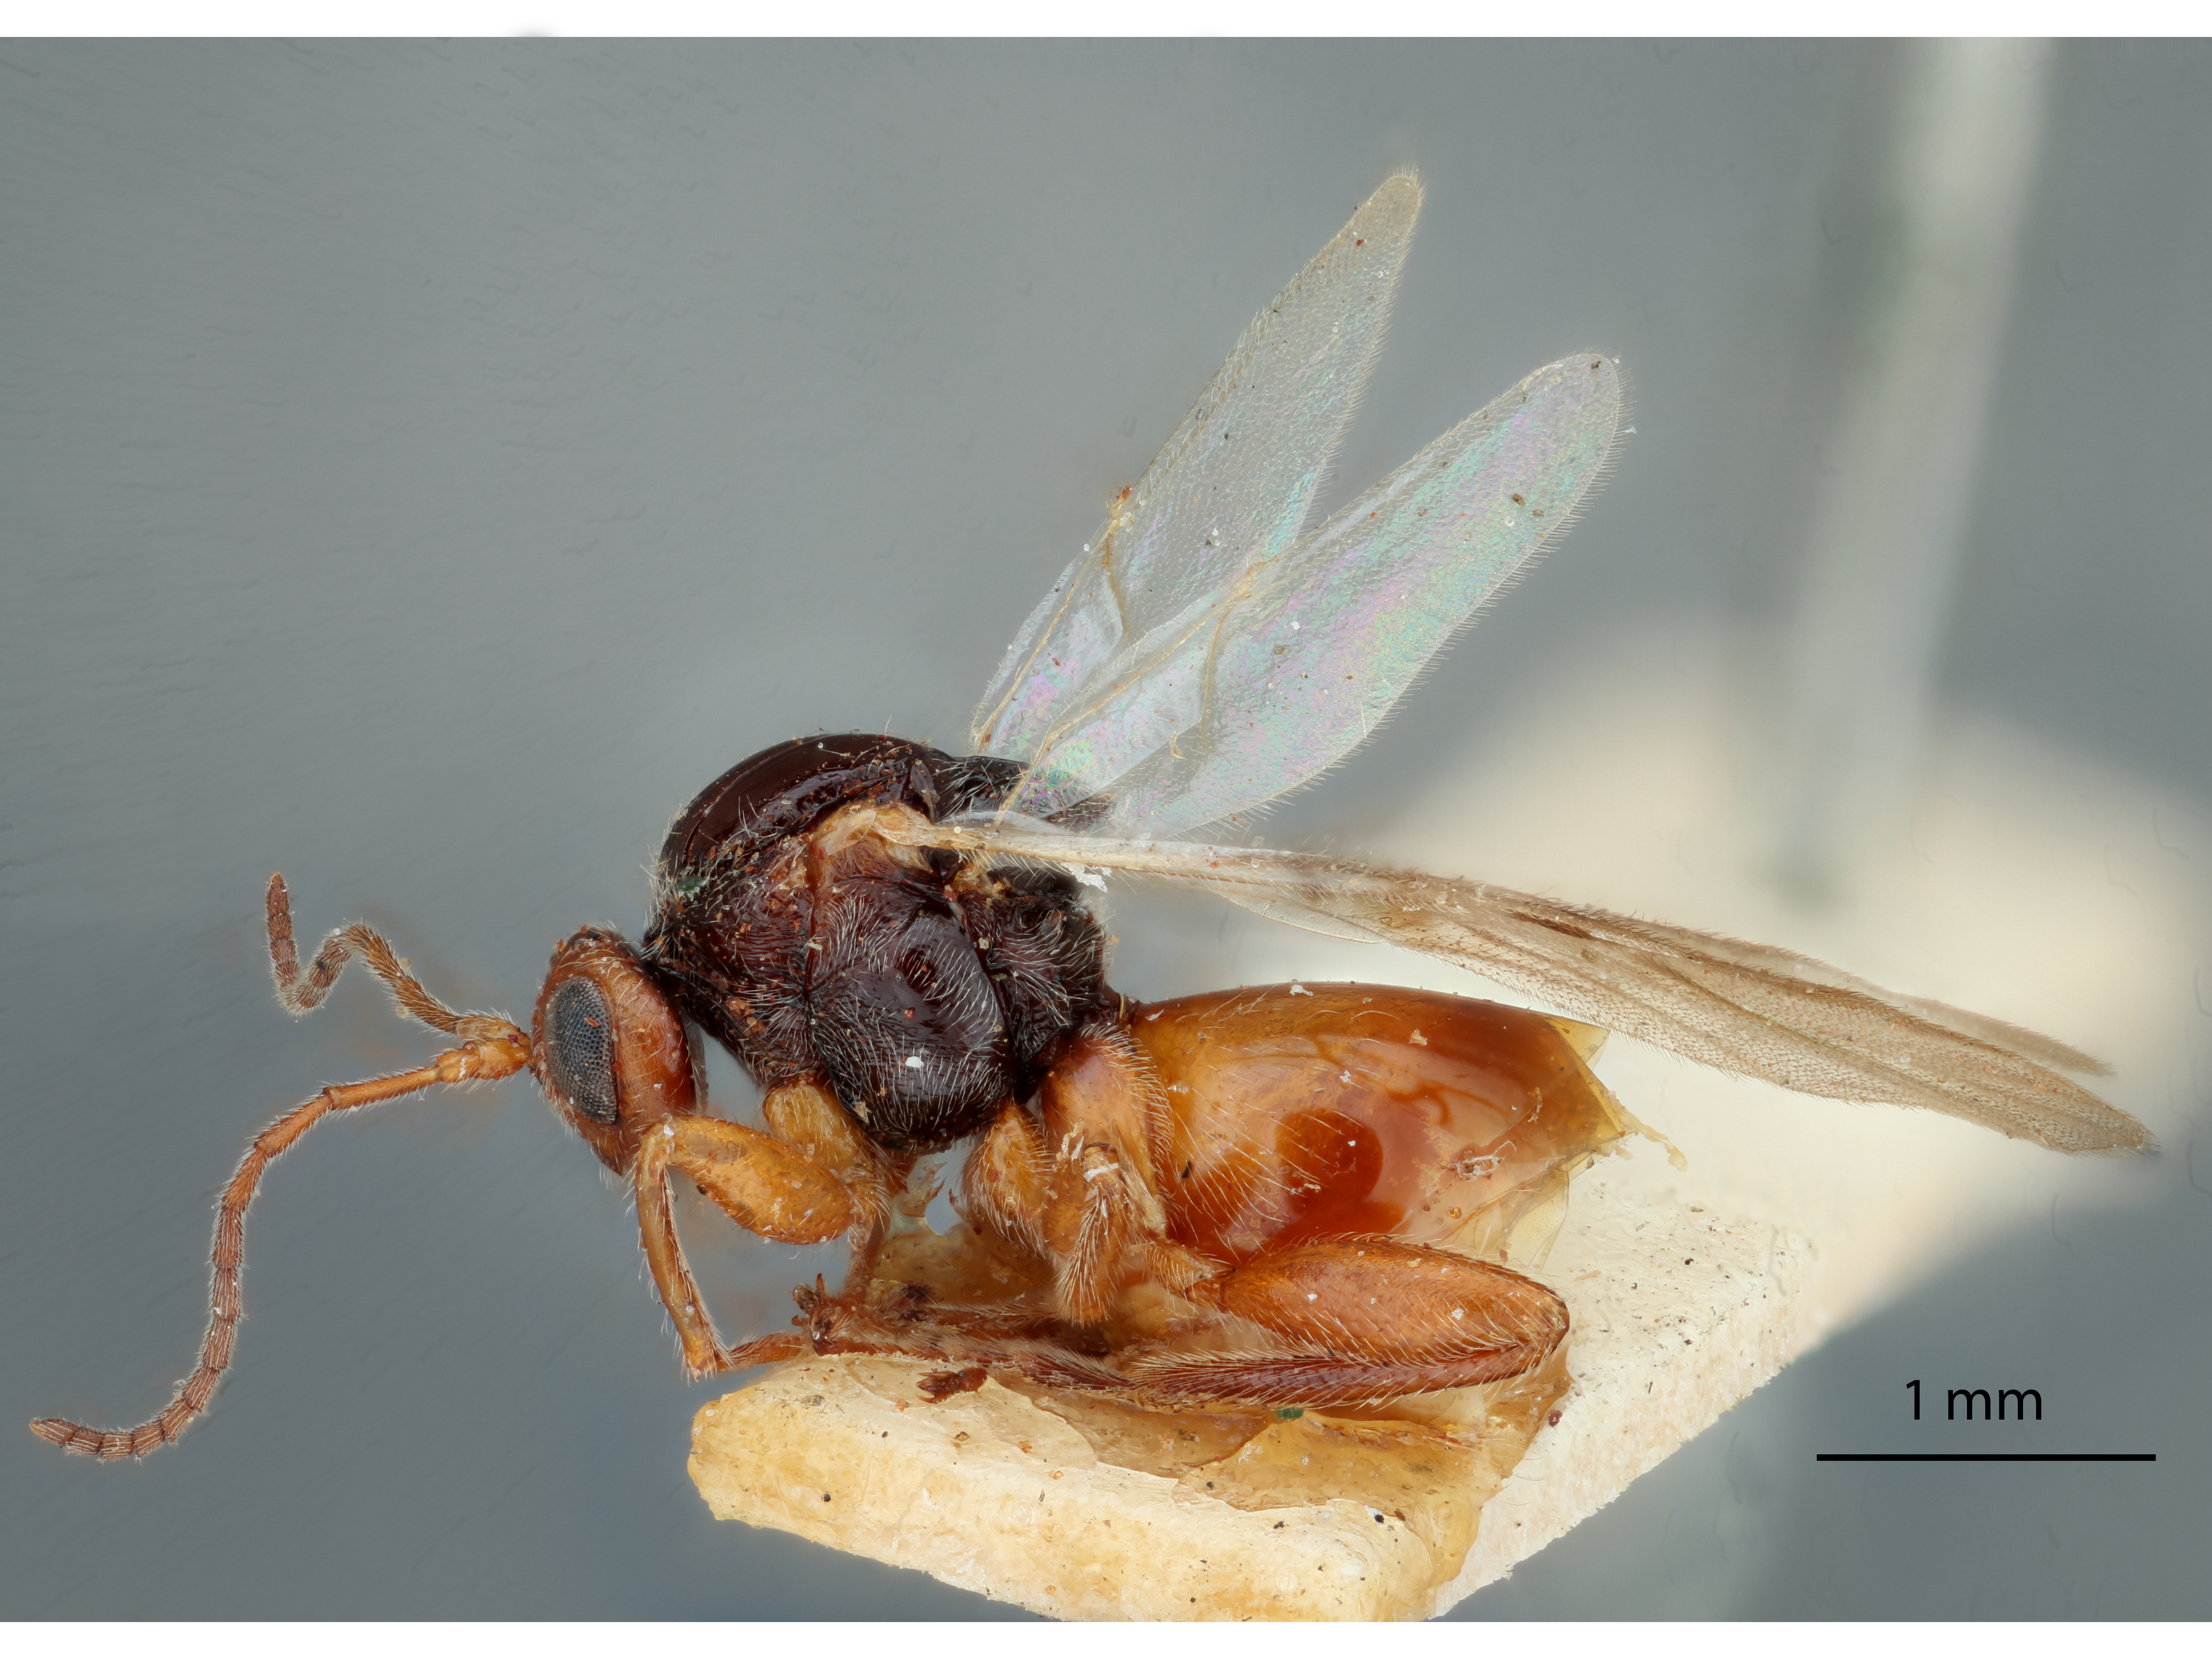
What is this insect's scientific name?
Dryophanta carolina
